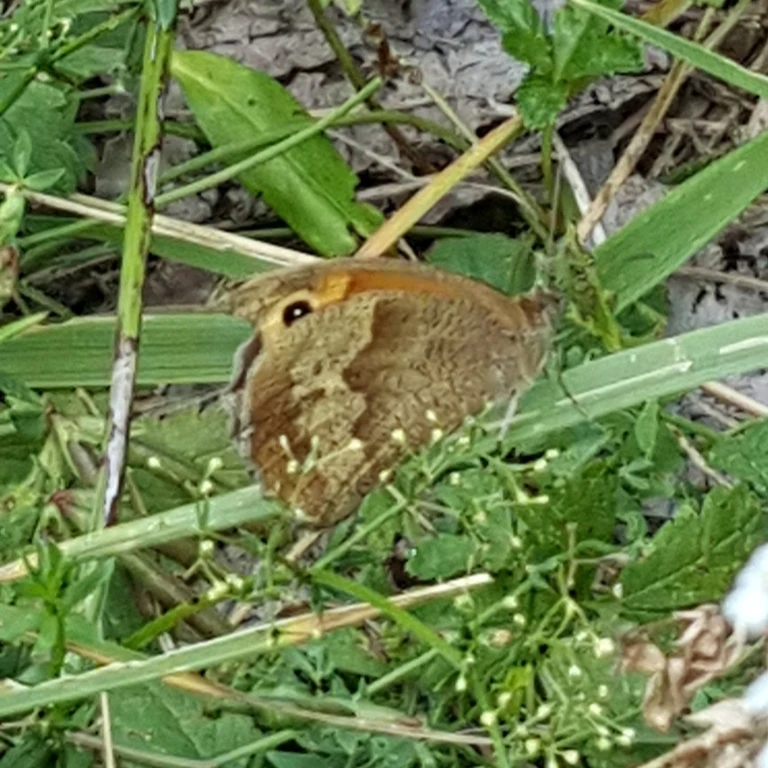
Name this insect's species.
Maniola jurtina
